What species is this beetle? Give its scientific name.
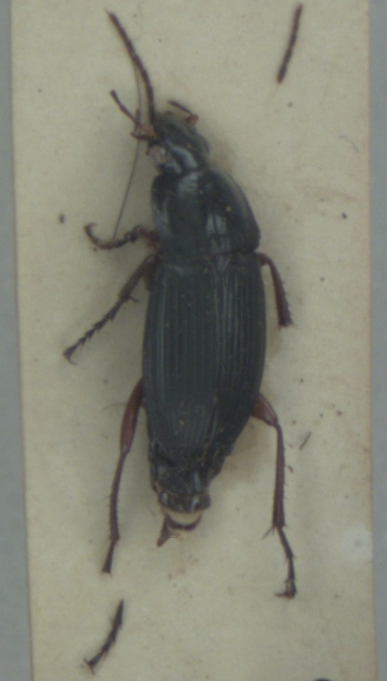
Calathus fuscipes
